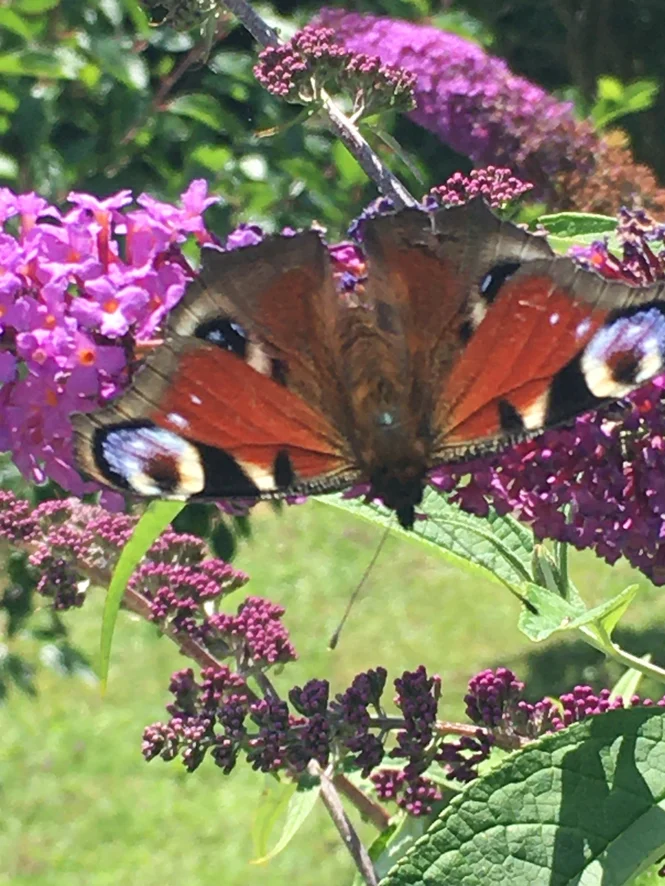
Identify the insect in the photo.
Aglais io
